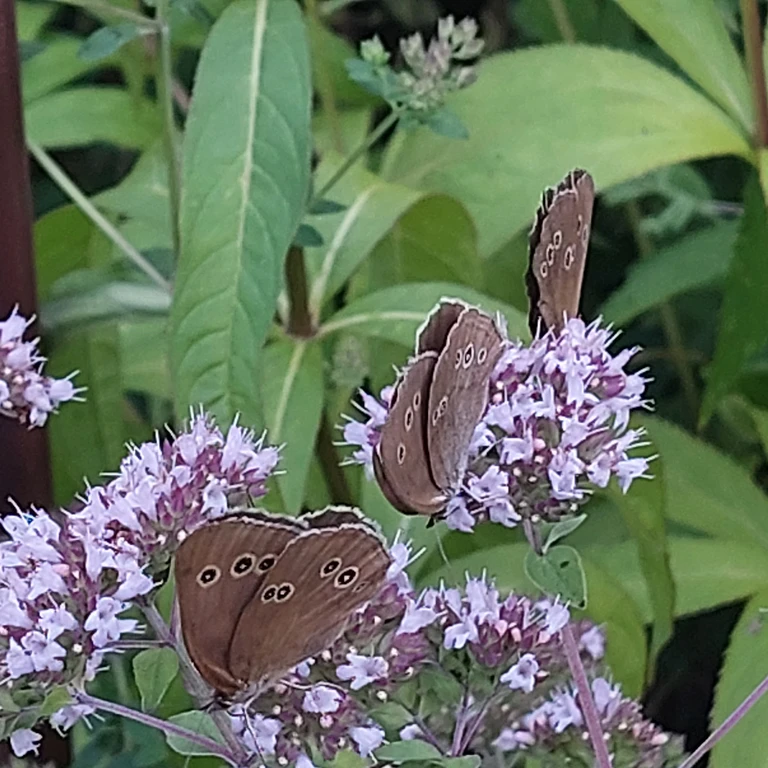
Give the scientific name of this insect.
Aphantopus hyperantus
